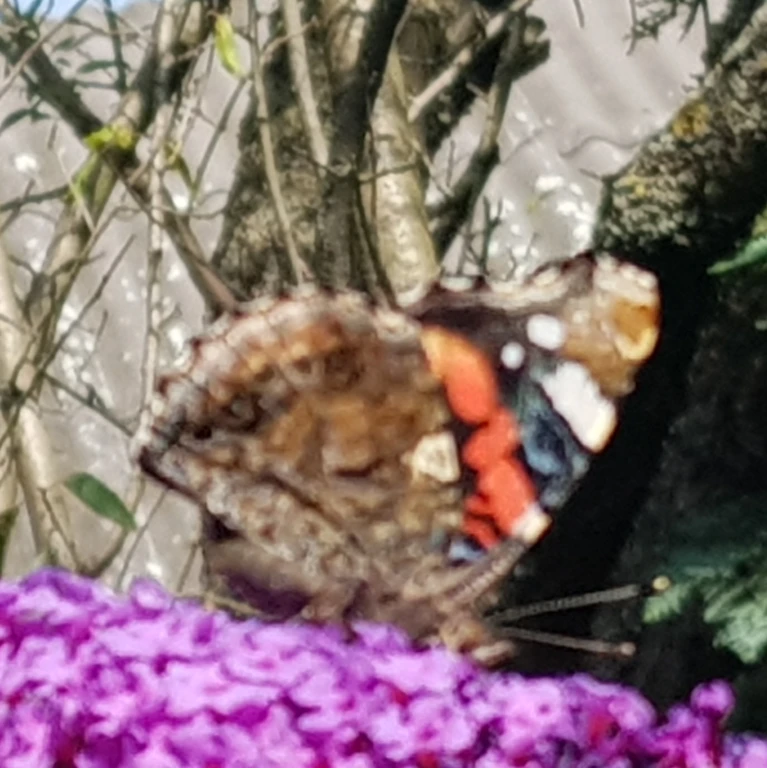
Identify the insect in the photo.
Vanessa atalanta
